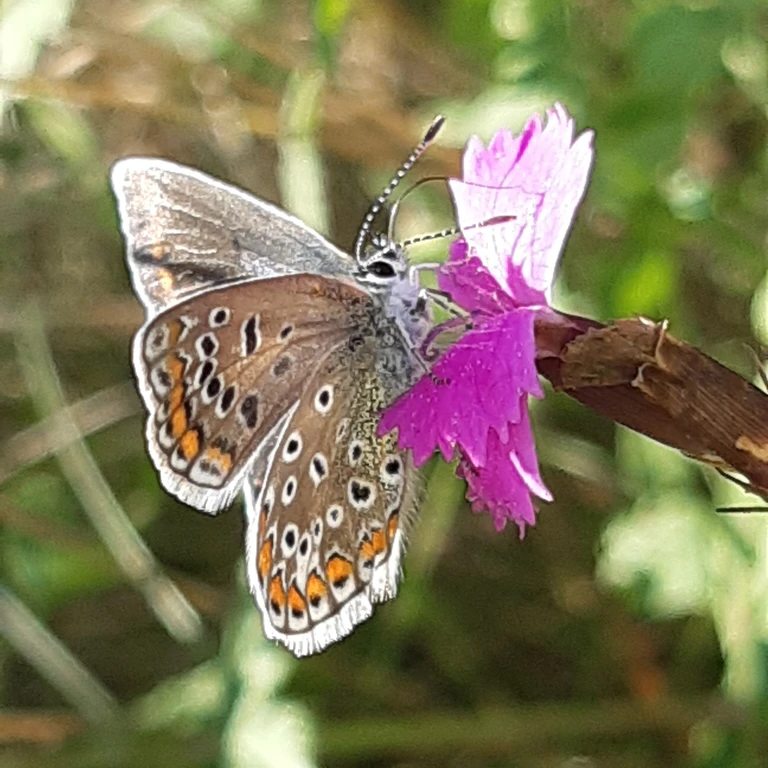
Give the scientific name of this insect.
Polyommatus icarus
